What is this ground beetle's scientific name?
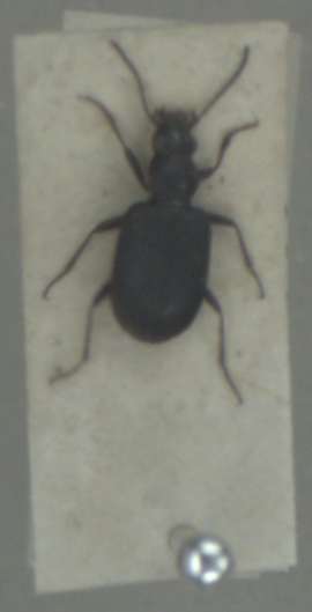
Bembidion punctulatum
